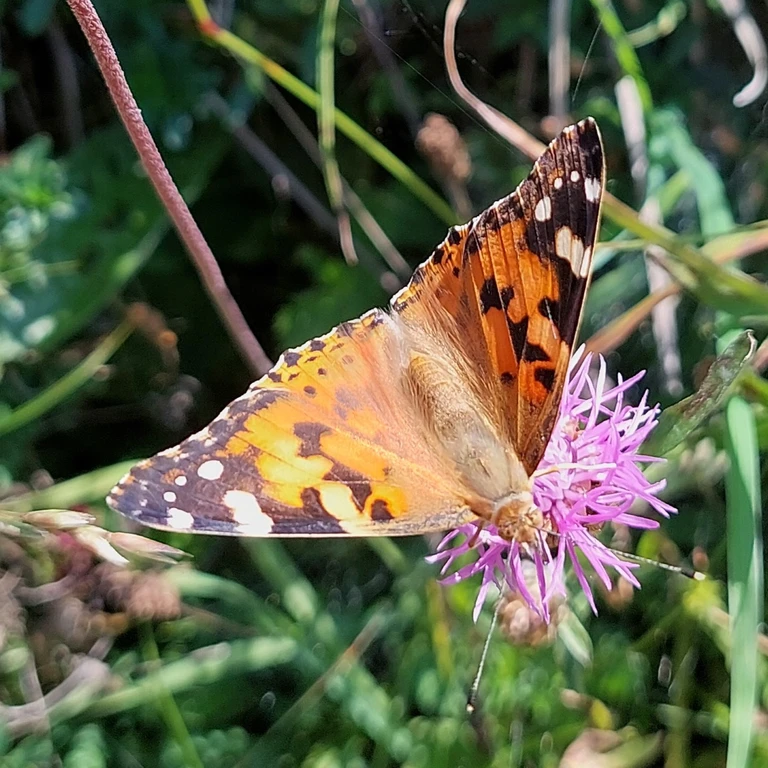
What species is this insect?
Vanessa cardui
